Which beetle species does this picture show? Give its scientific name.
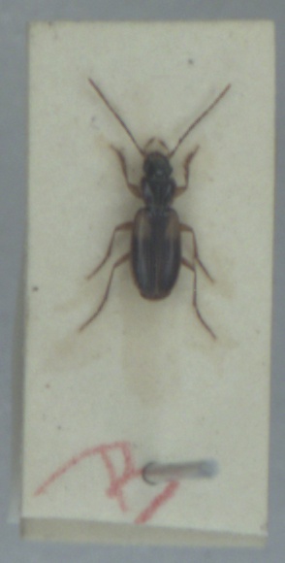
Badister sodalis
